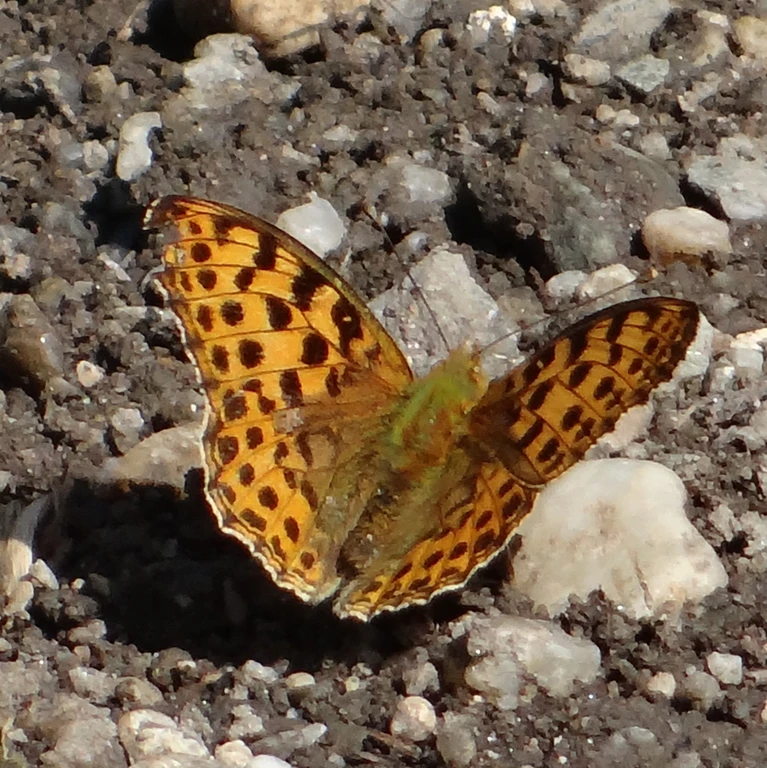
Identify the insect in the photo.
Issoria lathonia
